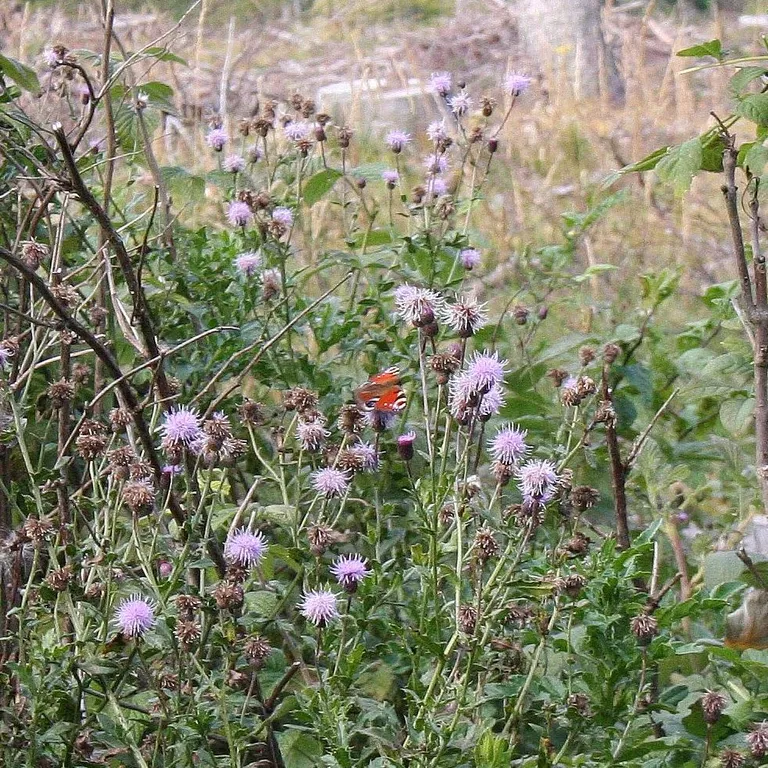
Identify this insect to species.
Aglais io
